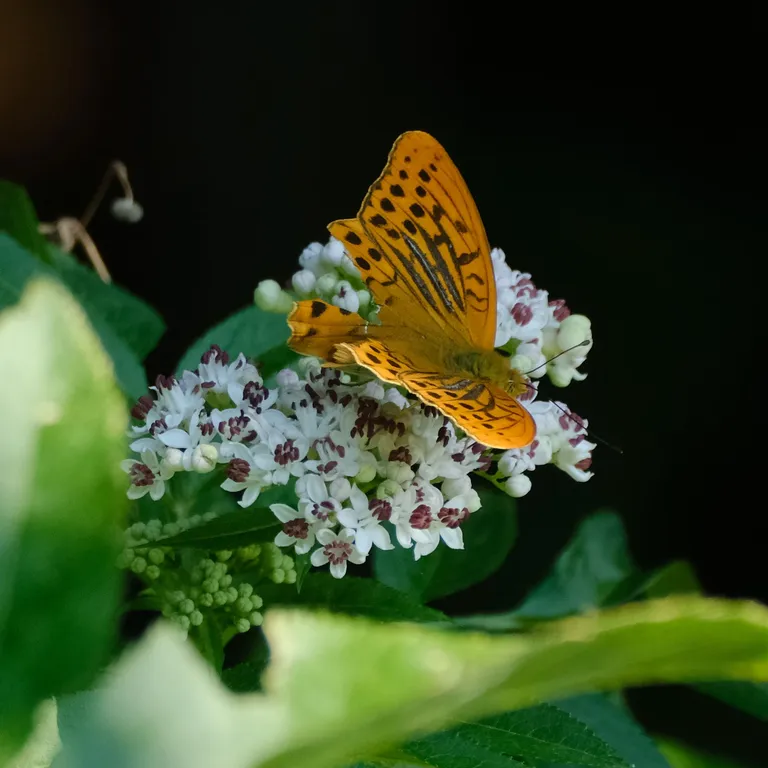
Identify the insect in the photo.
Argynnis paphia
